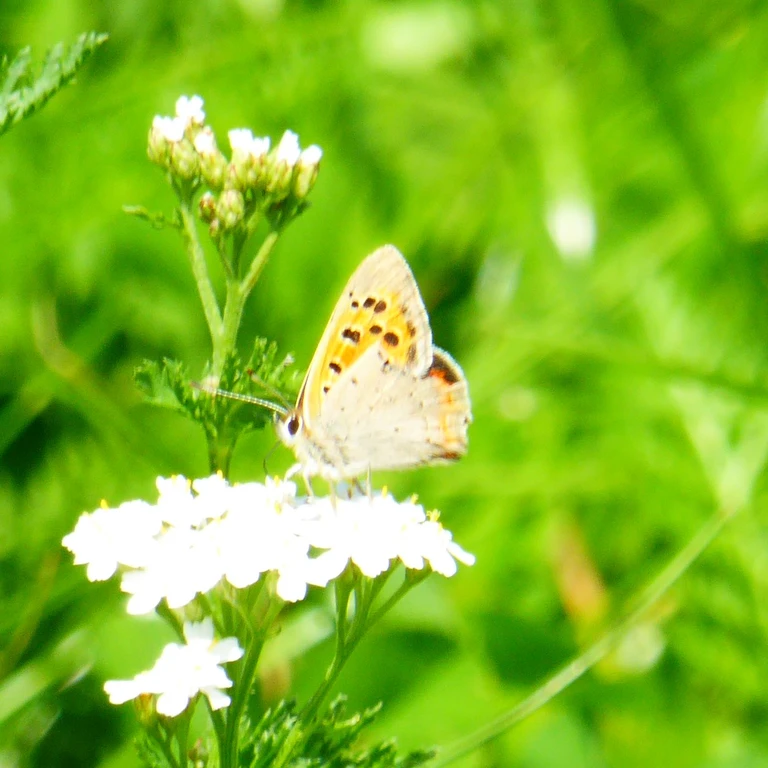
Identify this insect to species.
Lycaena phlaeas
